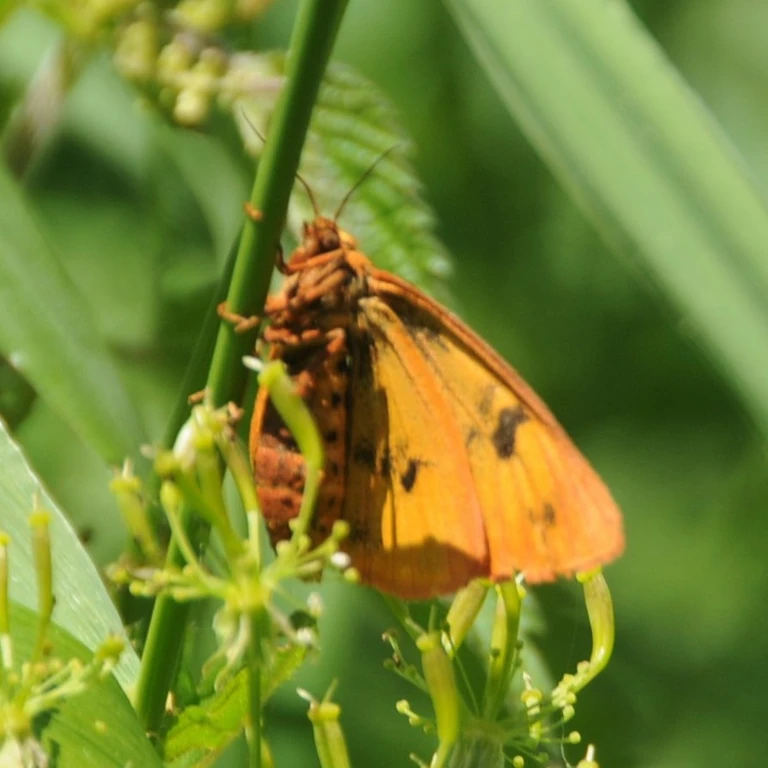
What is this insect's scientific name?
Diacrisia sannio
